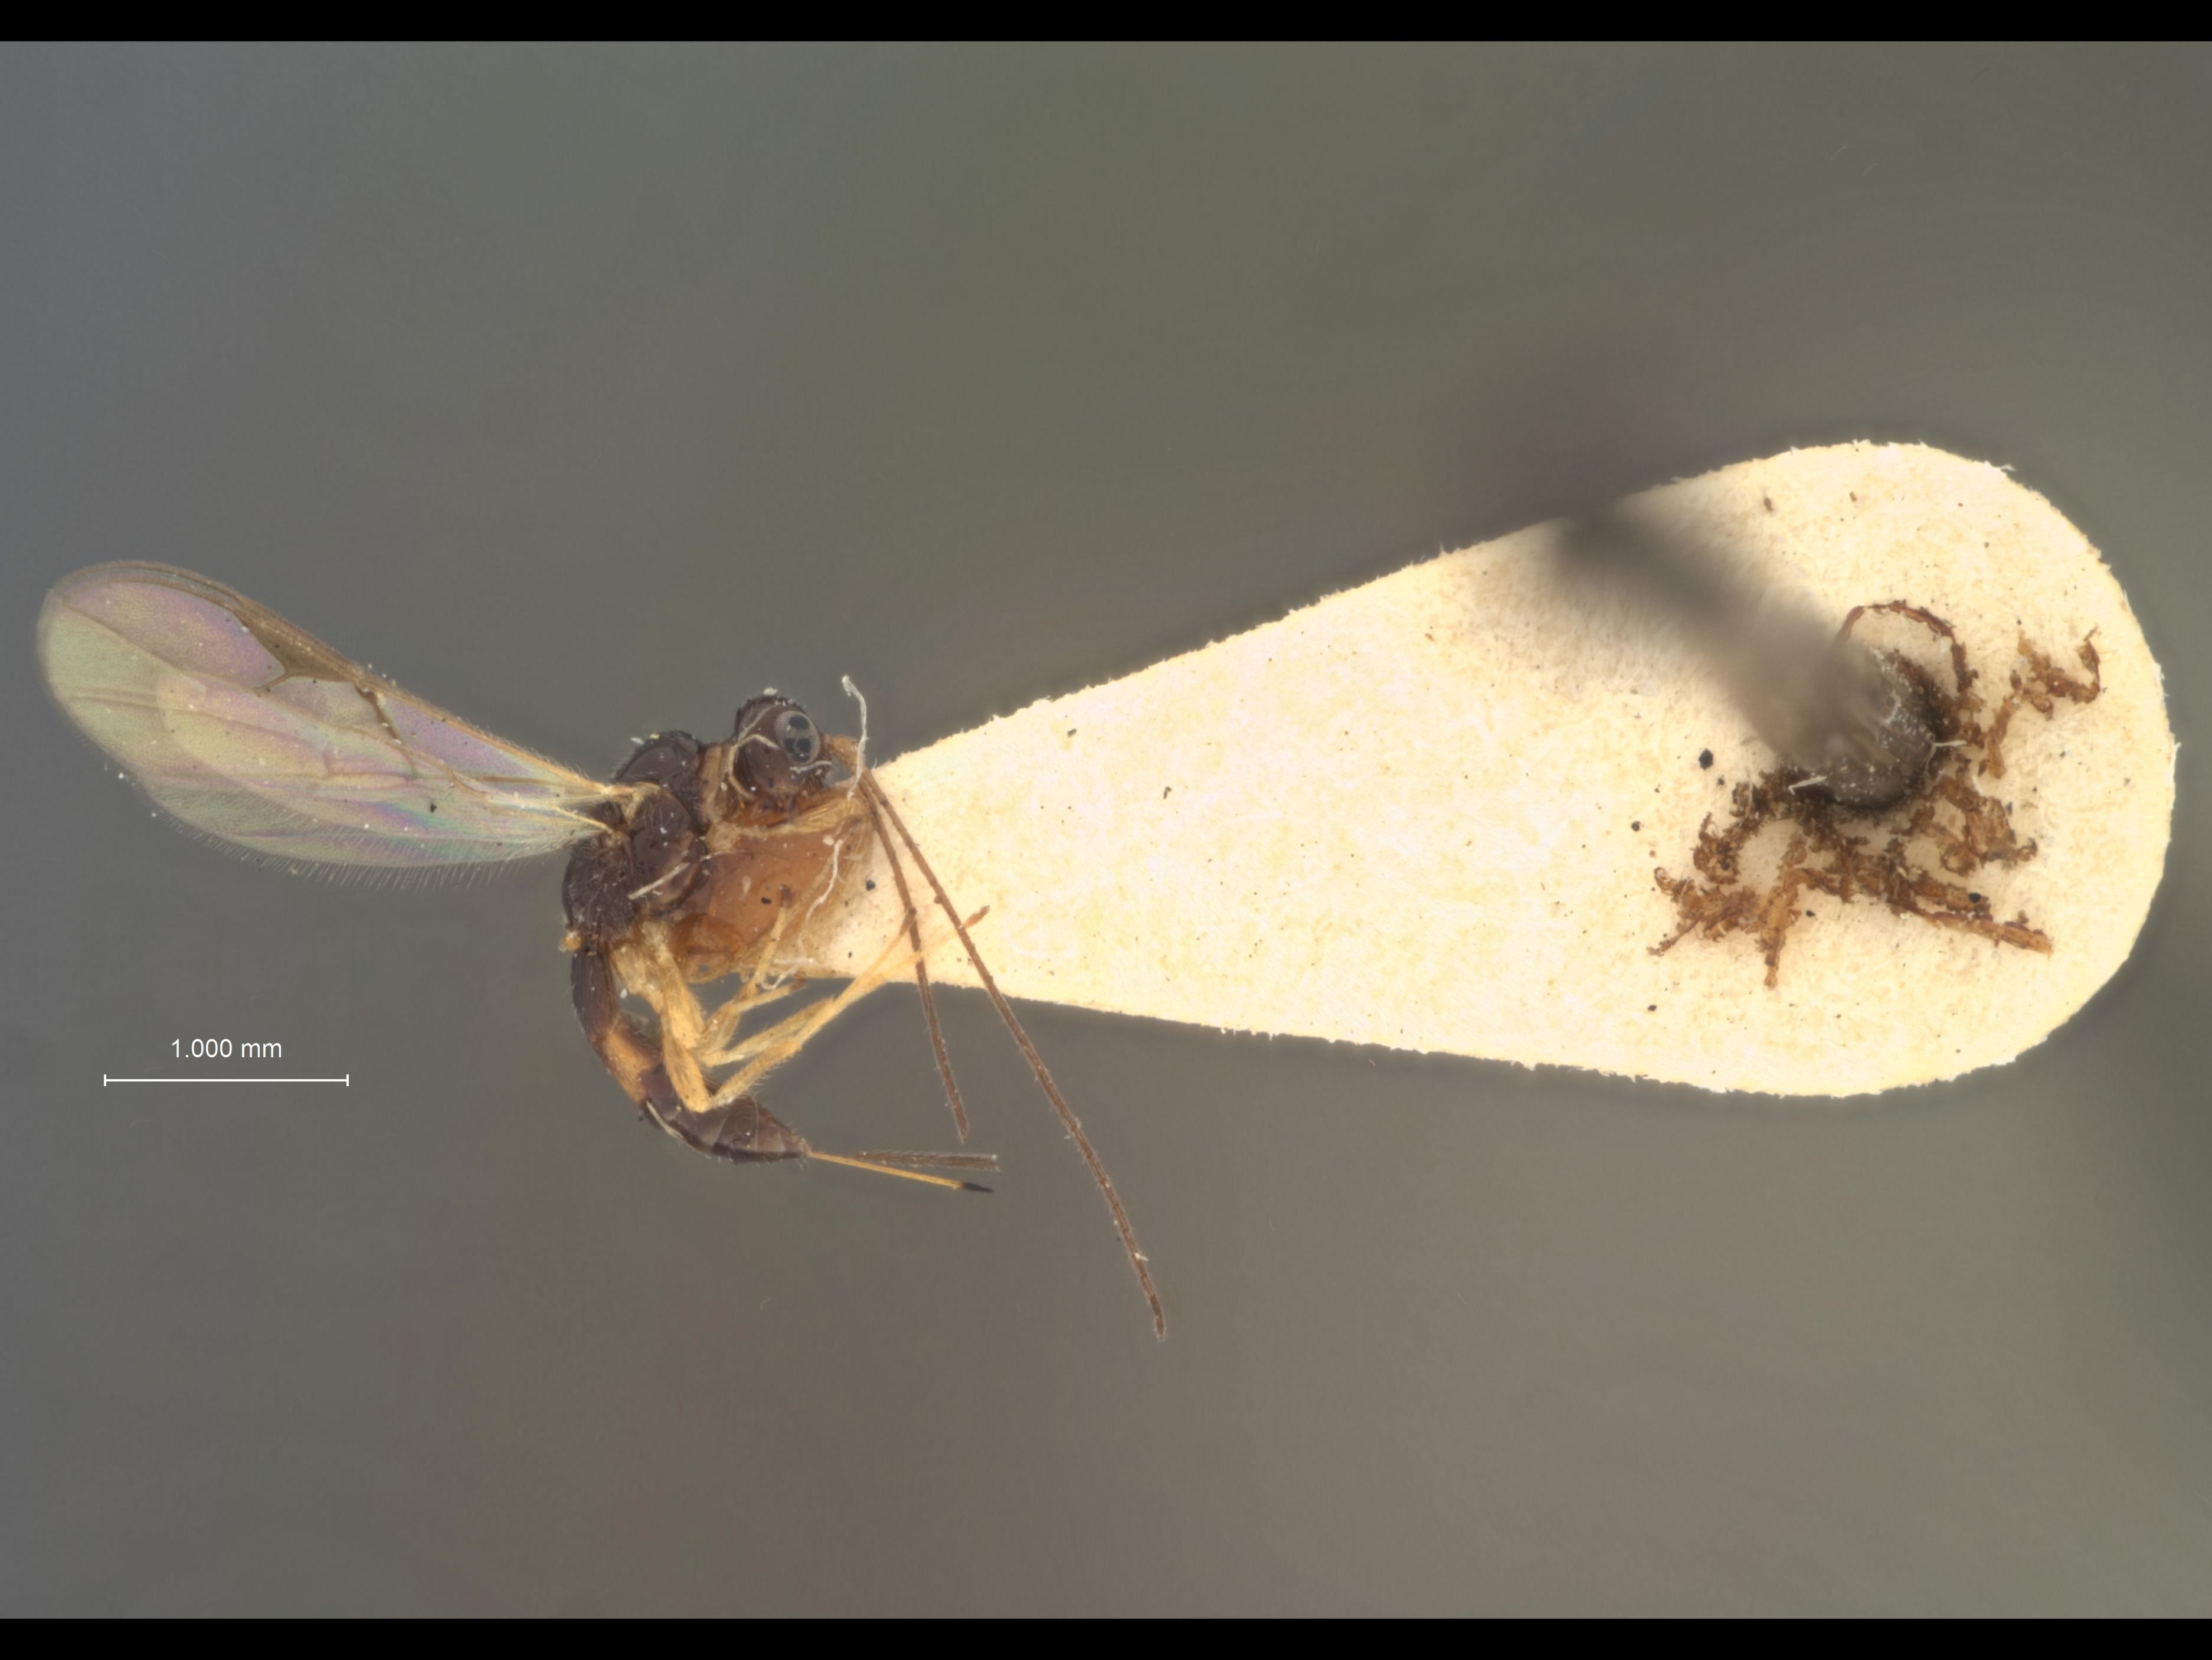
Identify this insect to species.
Heterospilus leptostyli
